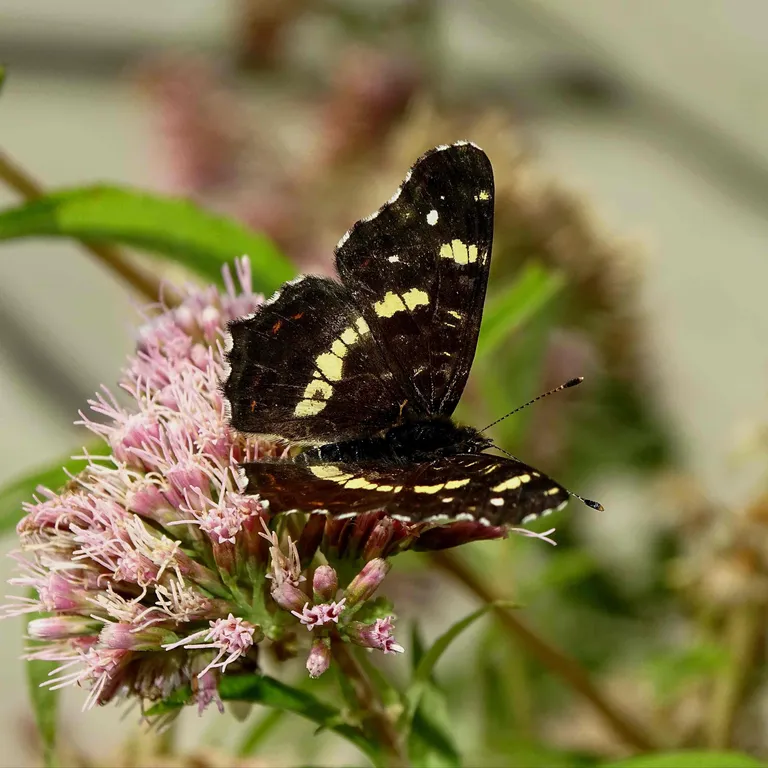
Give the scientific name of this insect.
Araschnia levana
